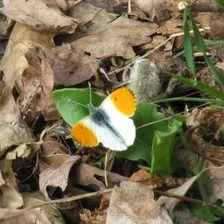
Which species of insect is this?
Anthocharis cardamines
